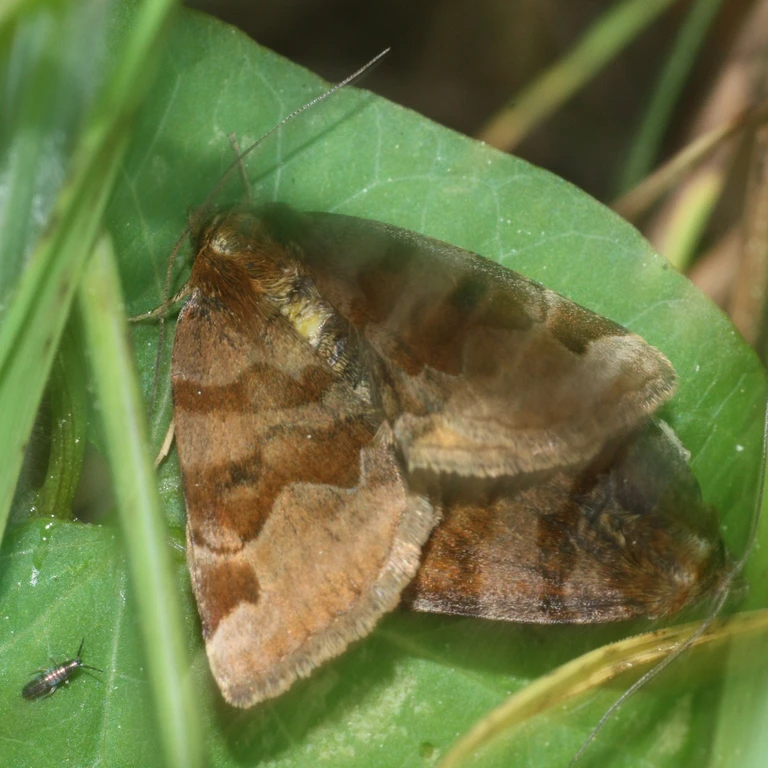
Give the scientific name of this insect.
Euclidia glyphica
